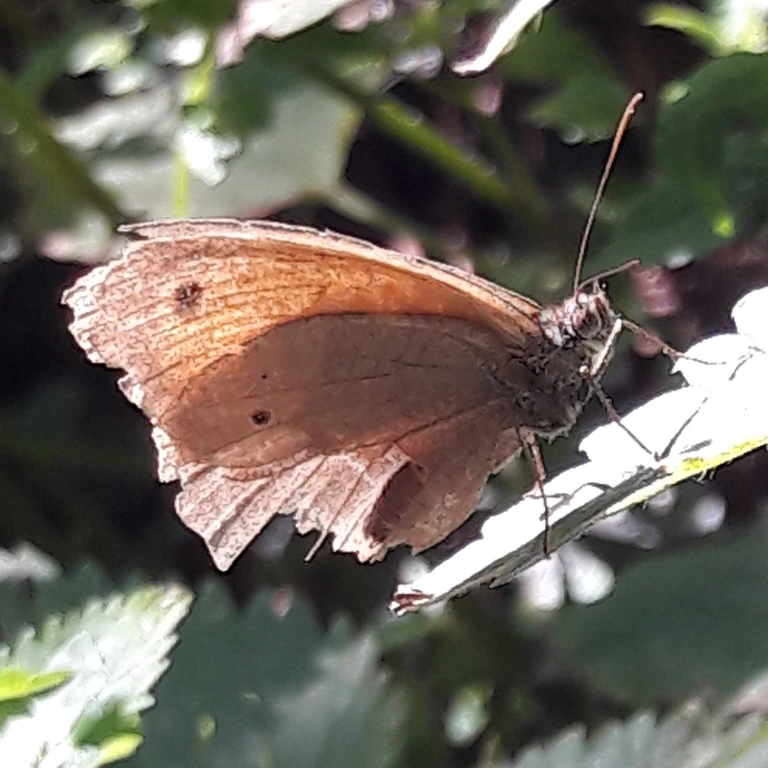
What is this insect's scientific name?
Maniola jurtina
